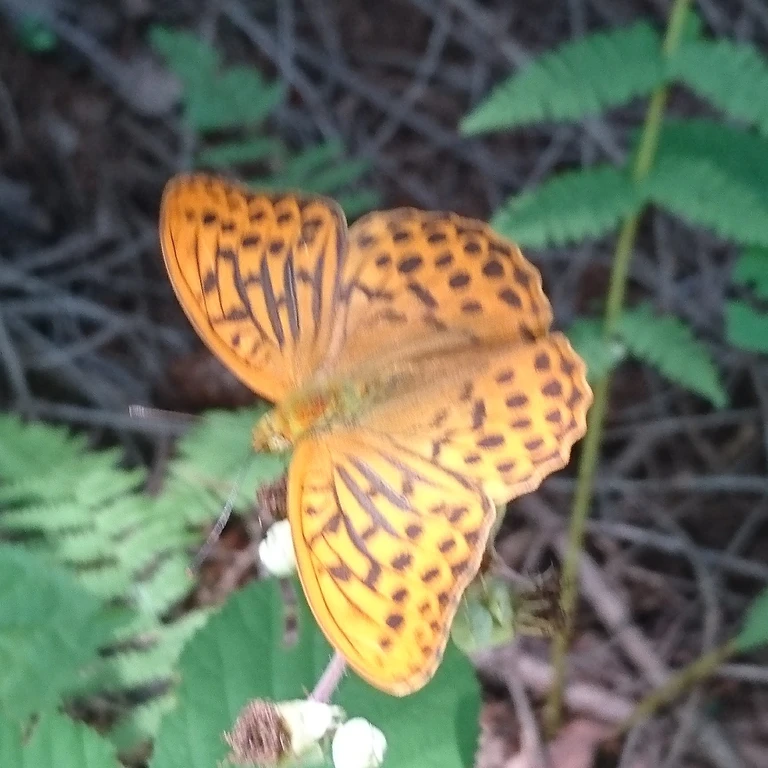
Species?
Argynnis paphia
